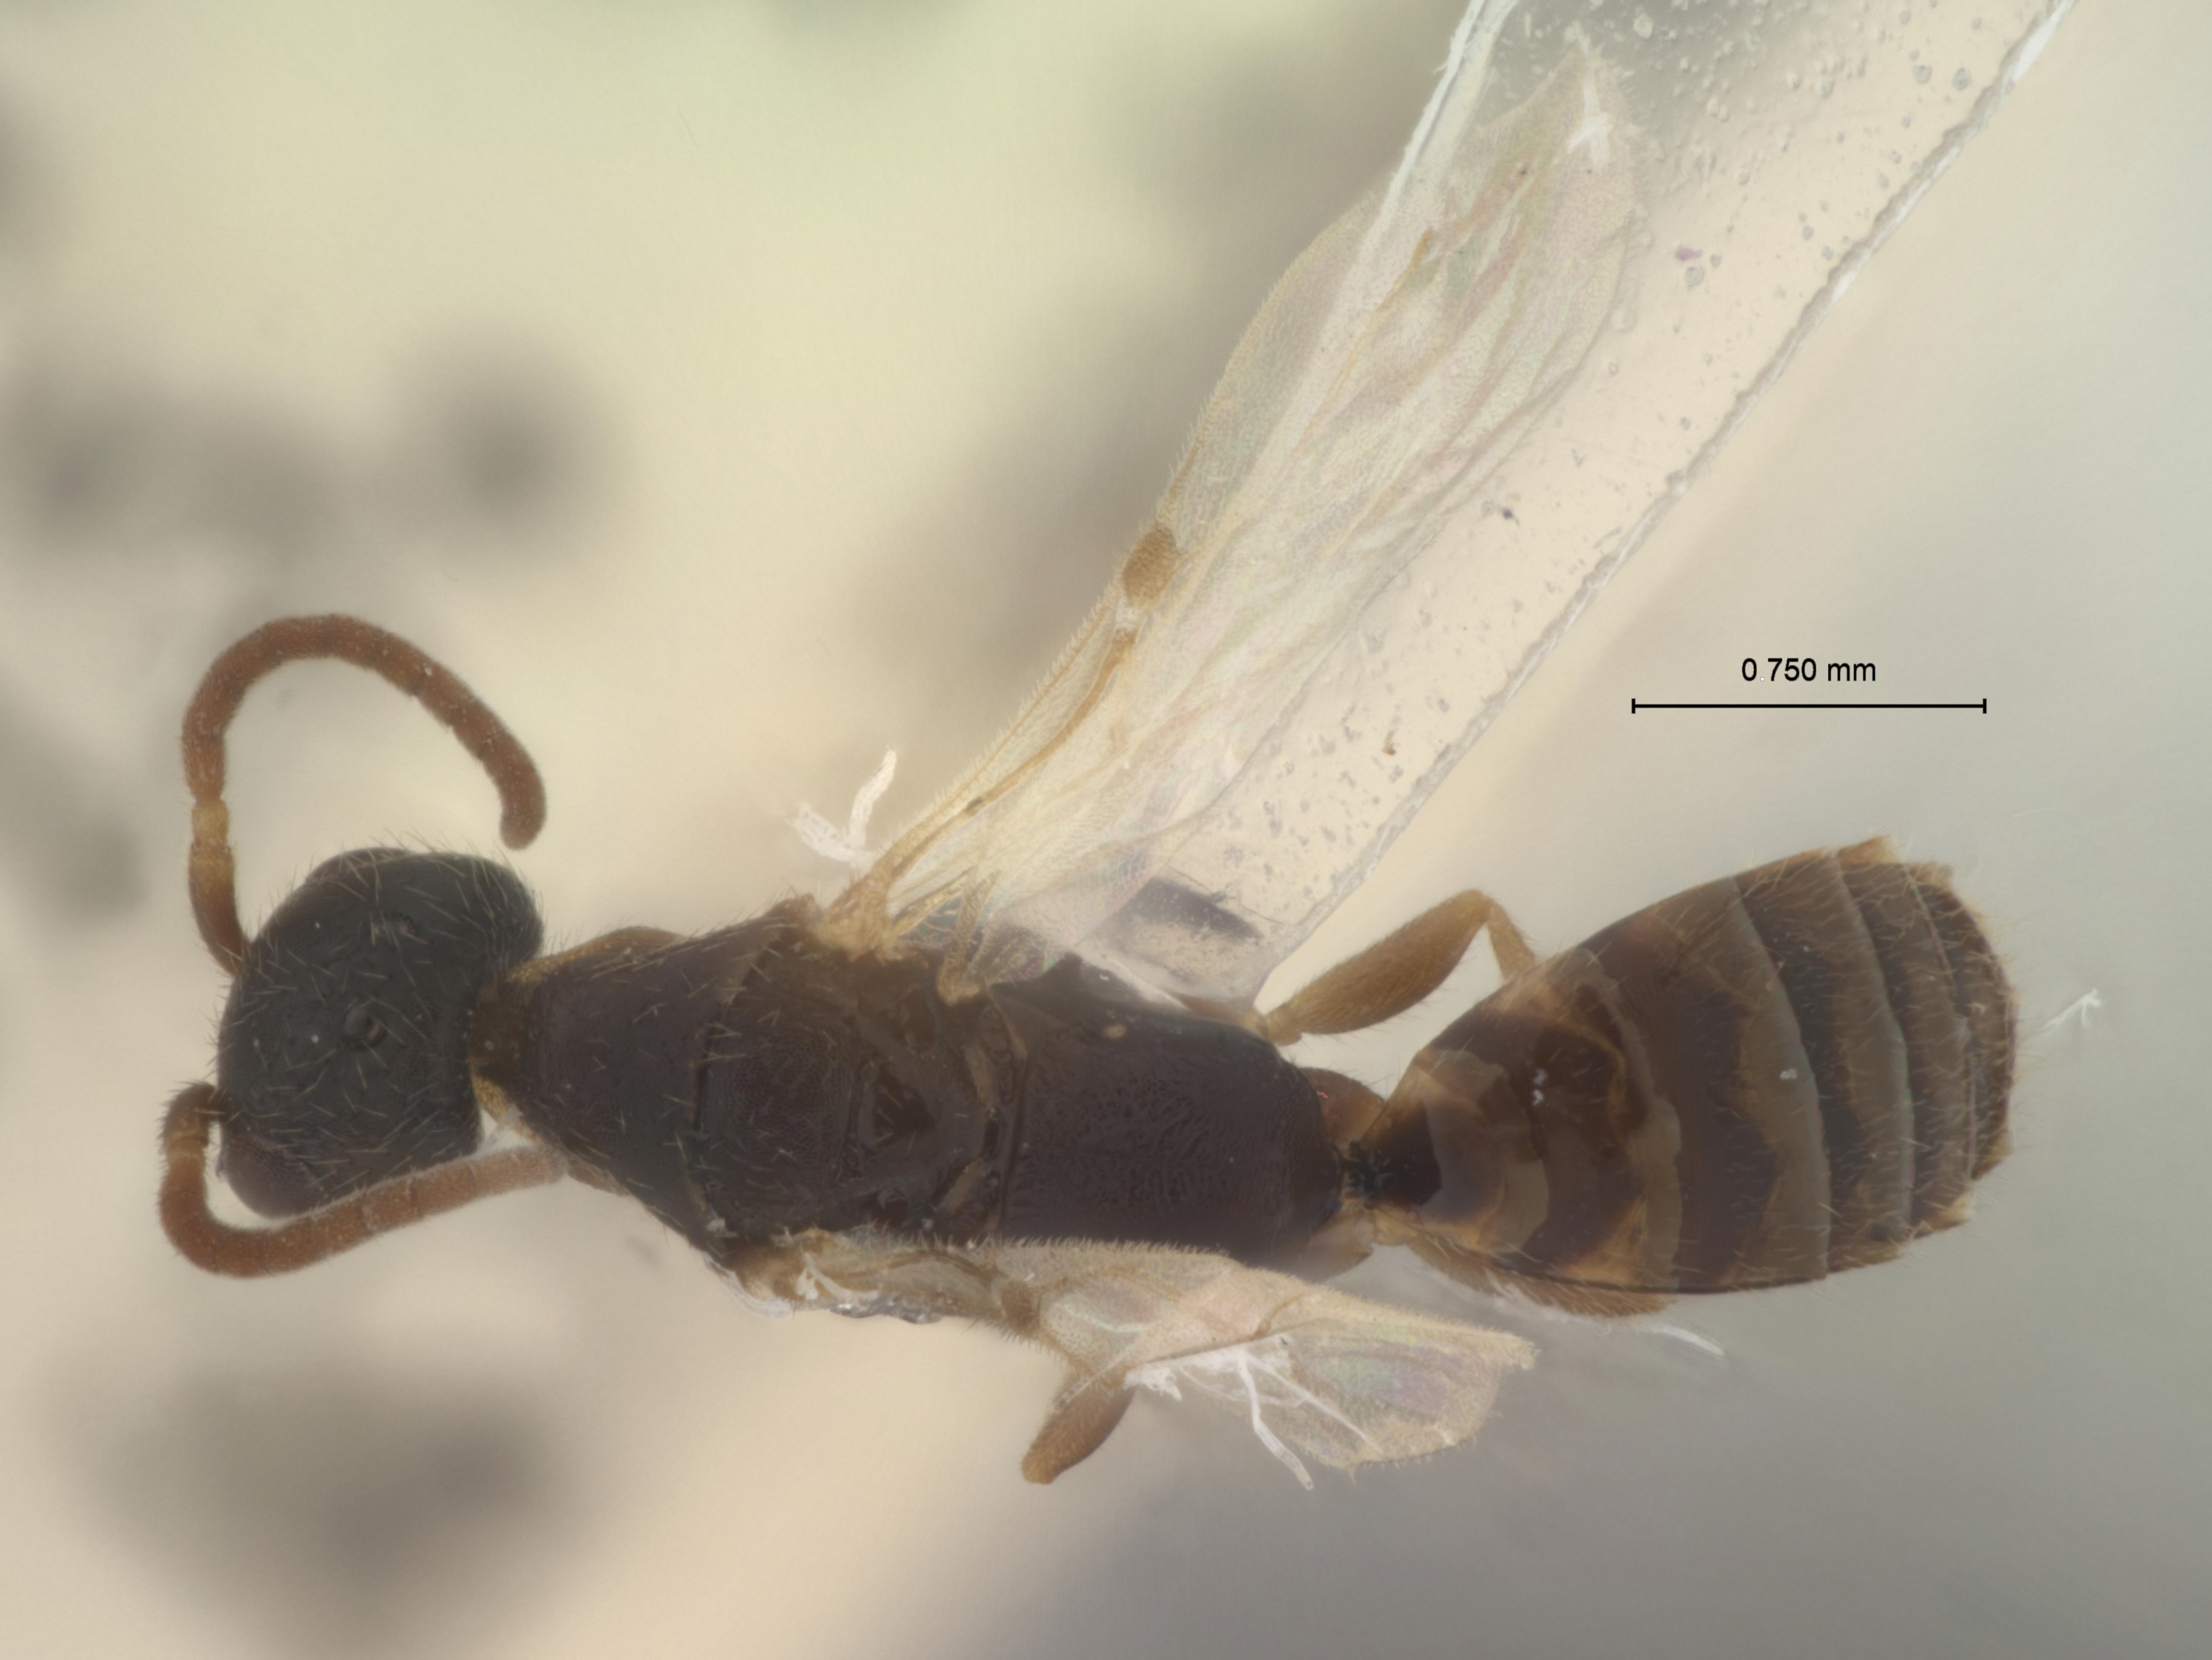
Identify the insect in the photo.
Pseudisobrachium krombeini
